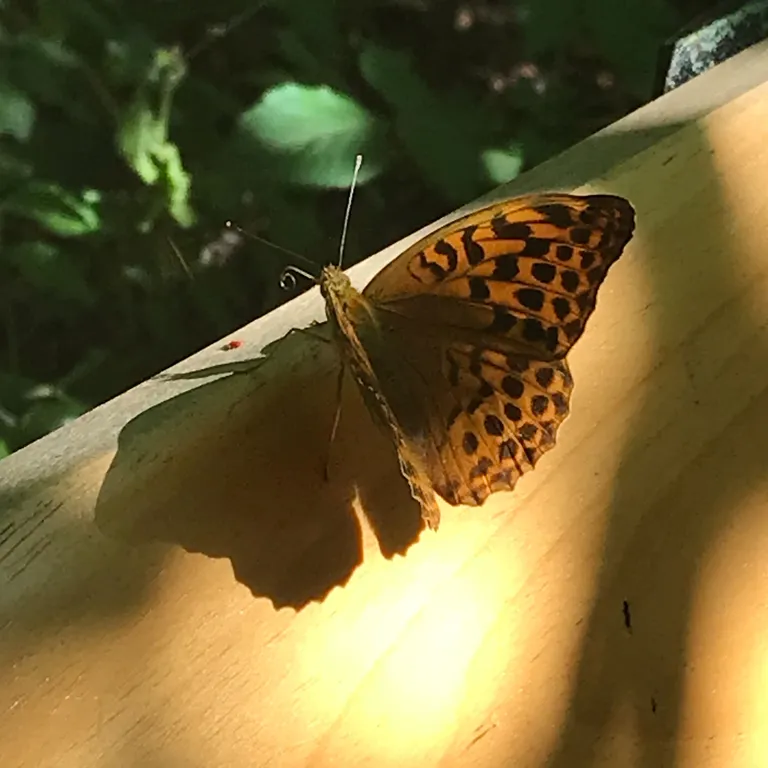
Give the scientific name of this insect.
Argynnis paphia
